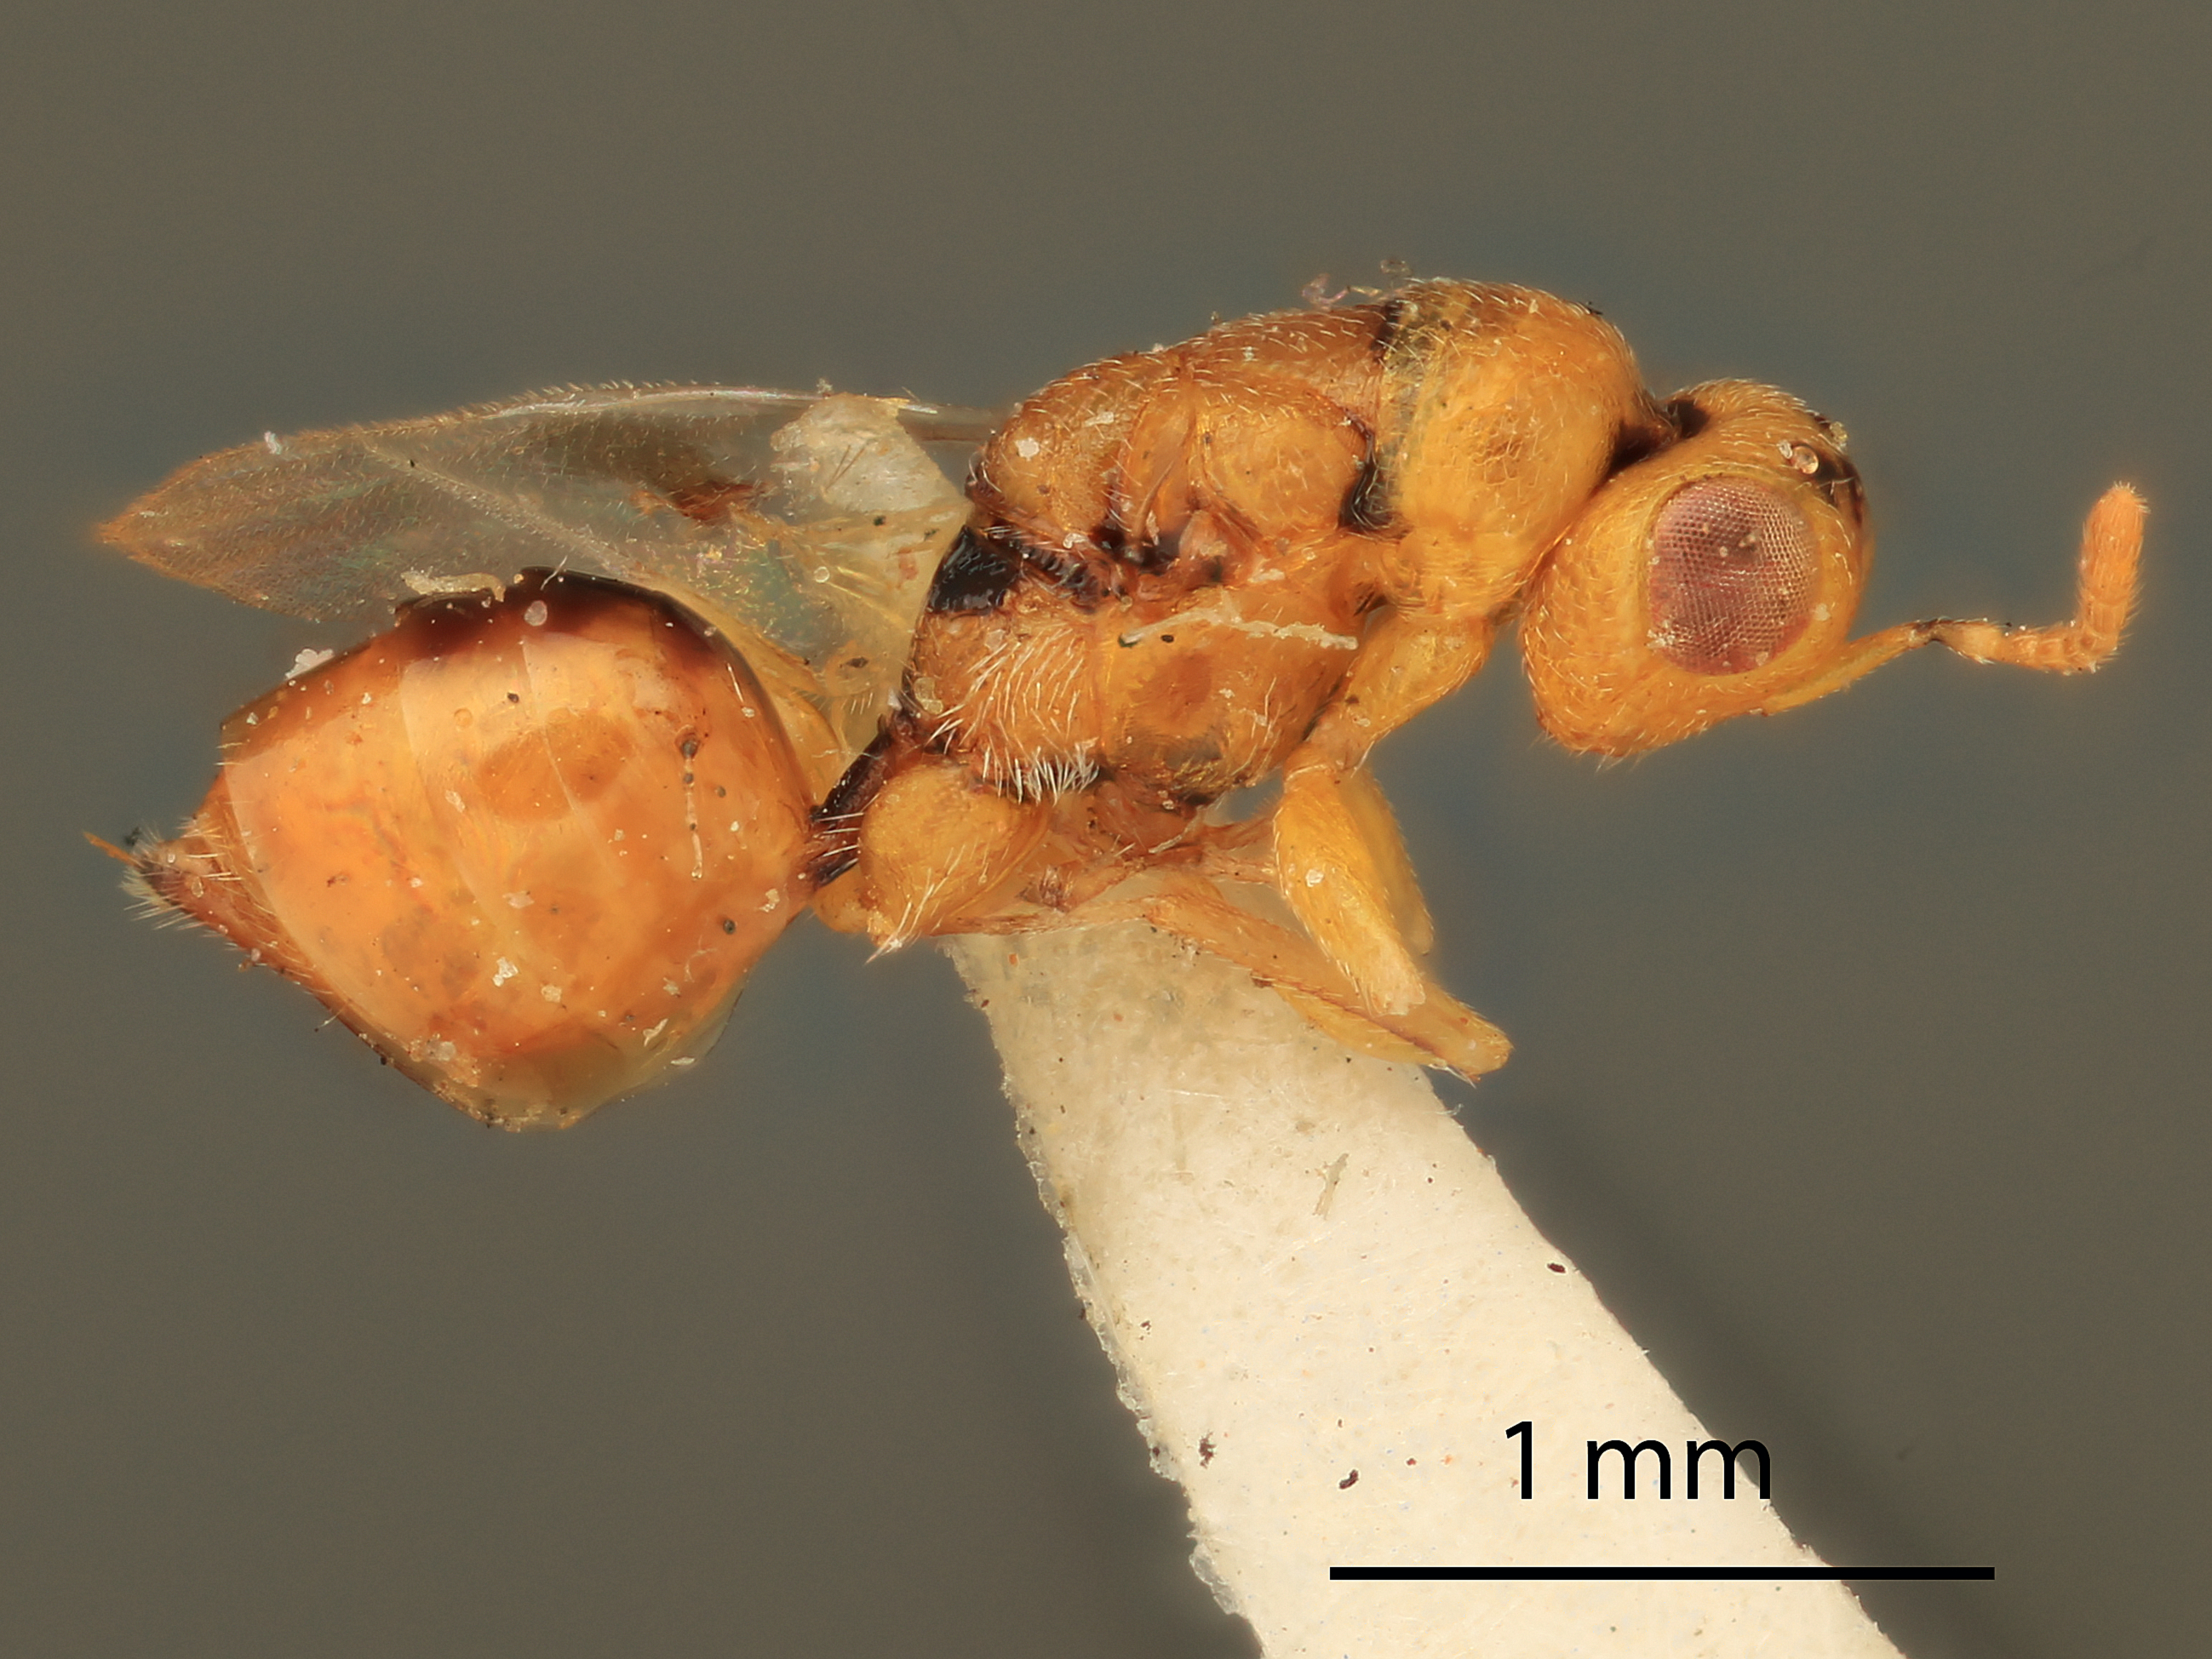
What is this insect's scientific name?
Decatoma amsterdamensis
